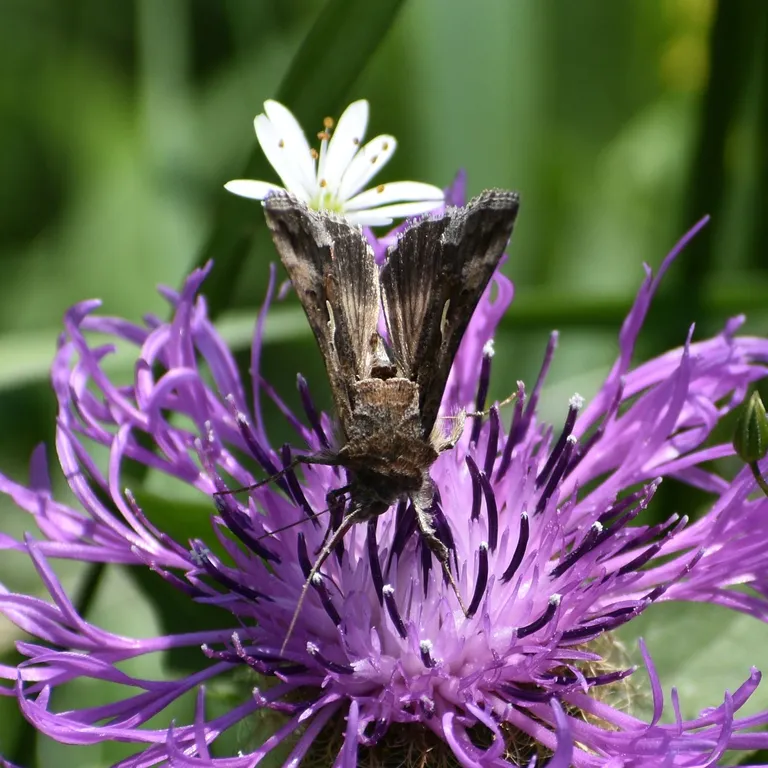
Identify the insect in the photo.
Autographa gamma
